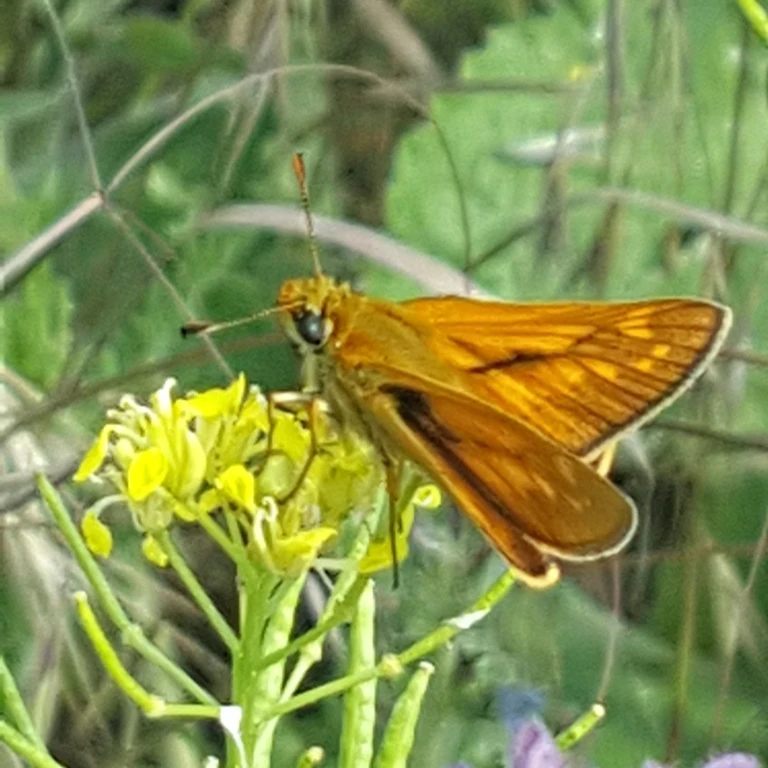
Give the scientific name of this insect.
Ochlodes sylvanus (also Ochlodes venata)
